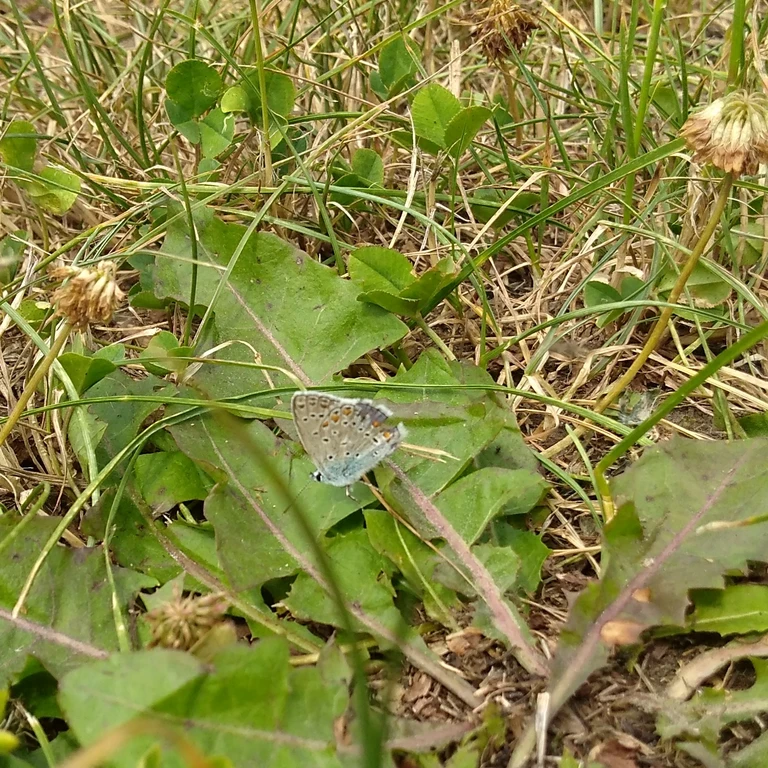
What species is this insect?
Polyommatus icarus
